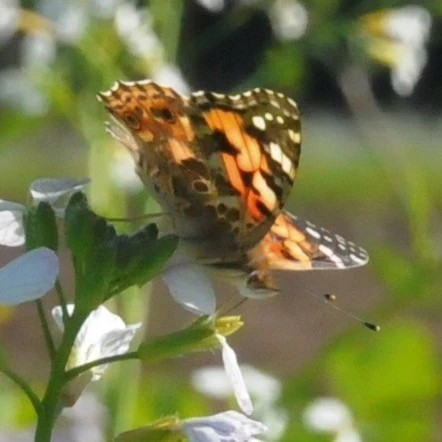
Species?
Vanessa cardui
